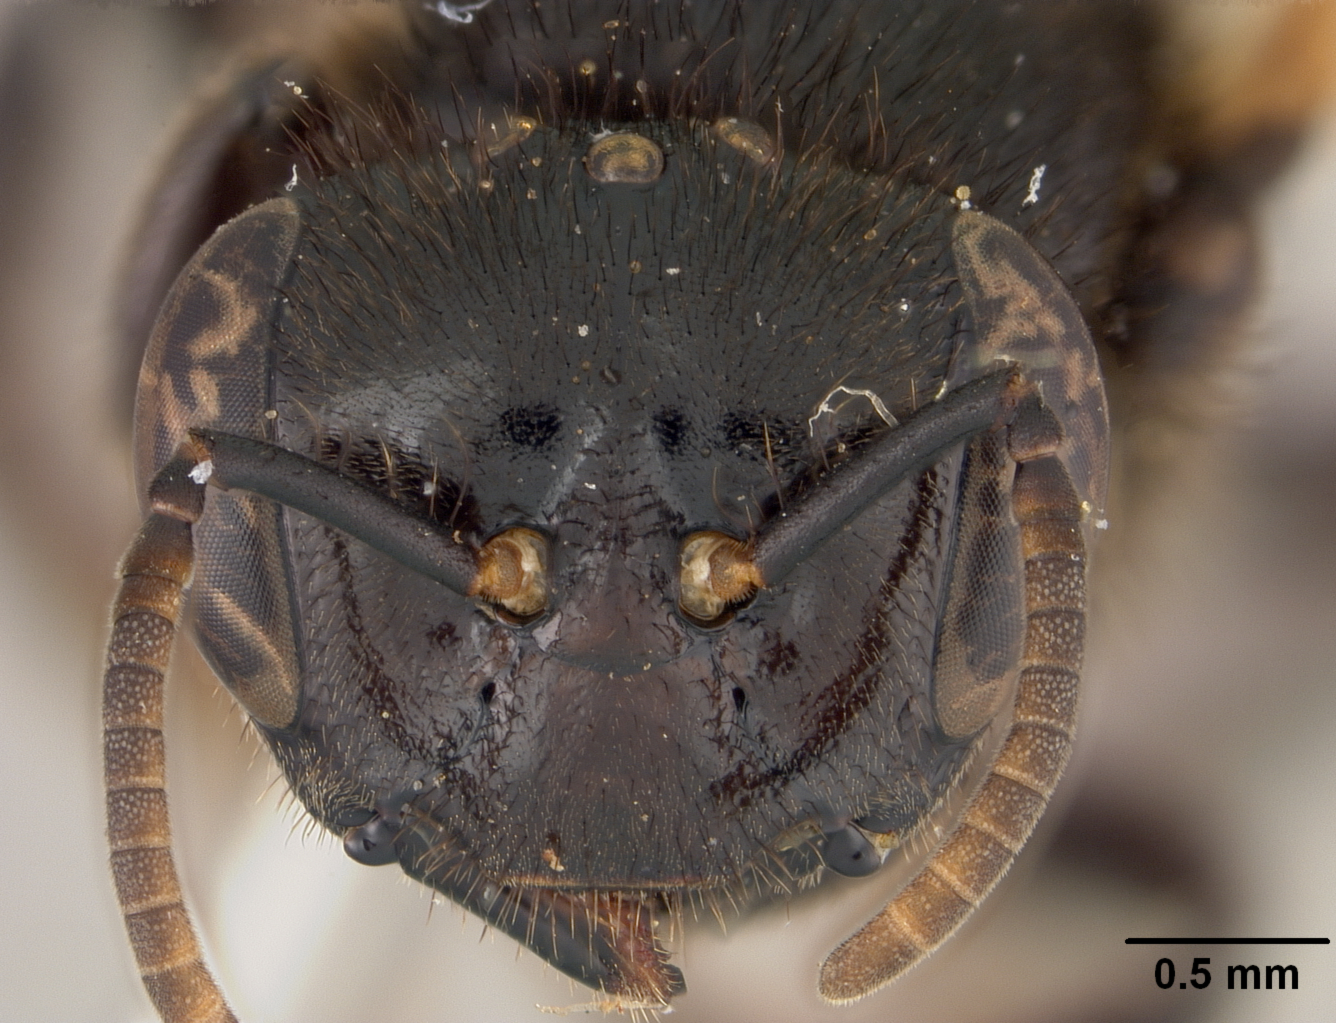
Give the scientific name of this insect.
Meliwillea bivea
